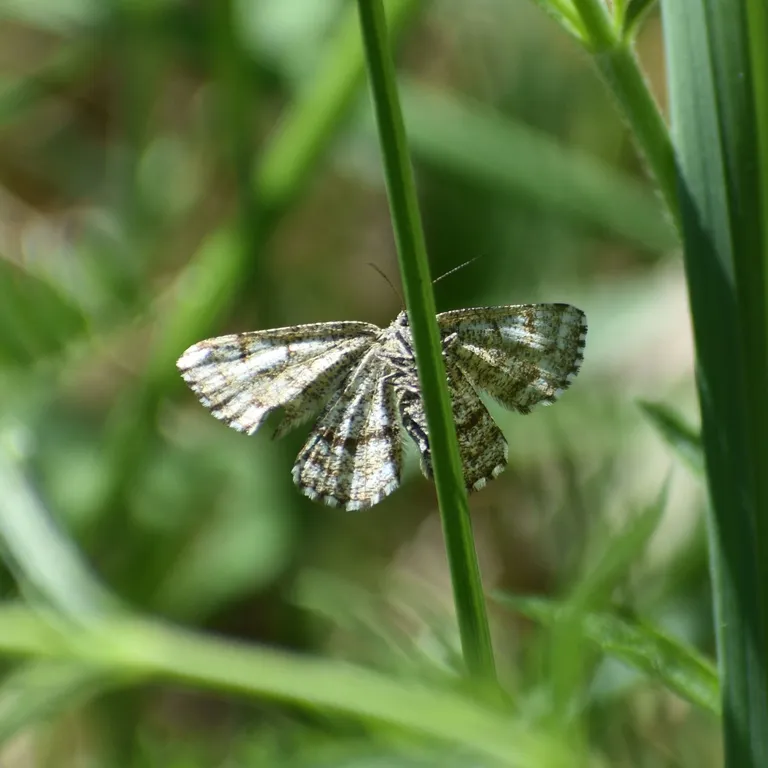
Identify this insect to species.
Ematurga atomaria
